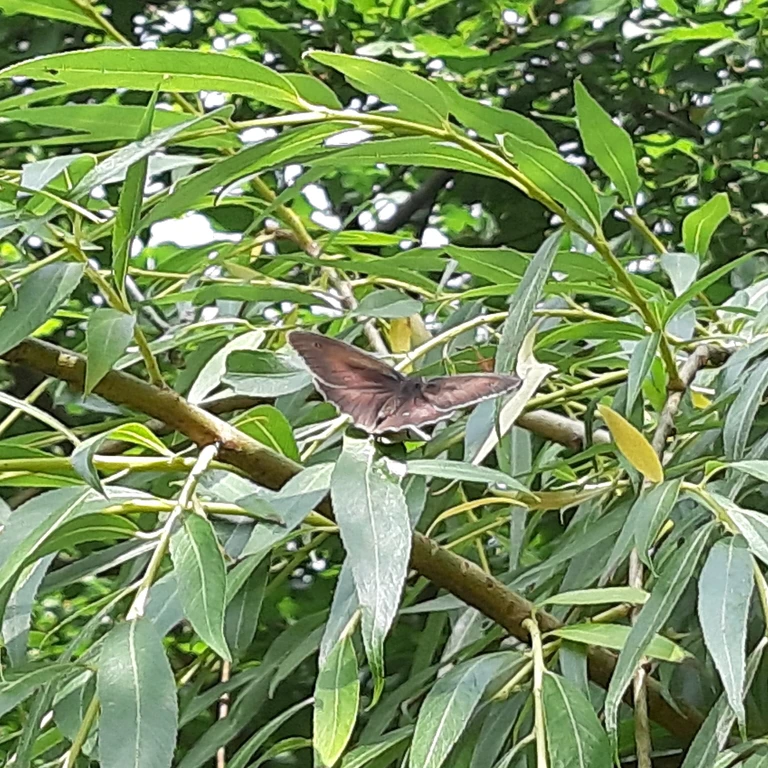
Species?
Maniola jurtina
